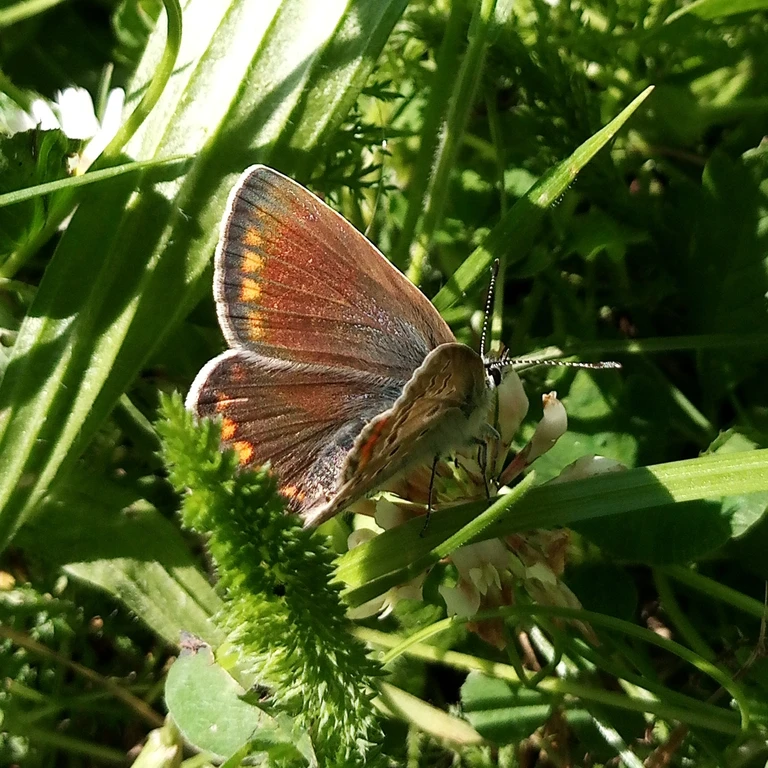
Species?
Polyommatus icarus
